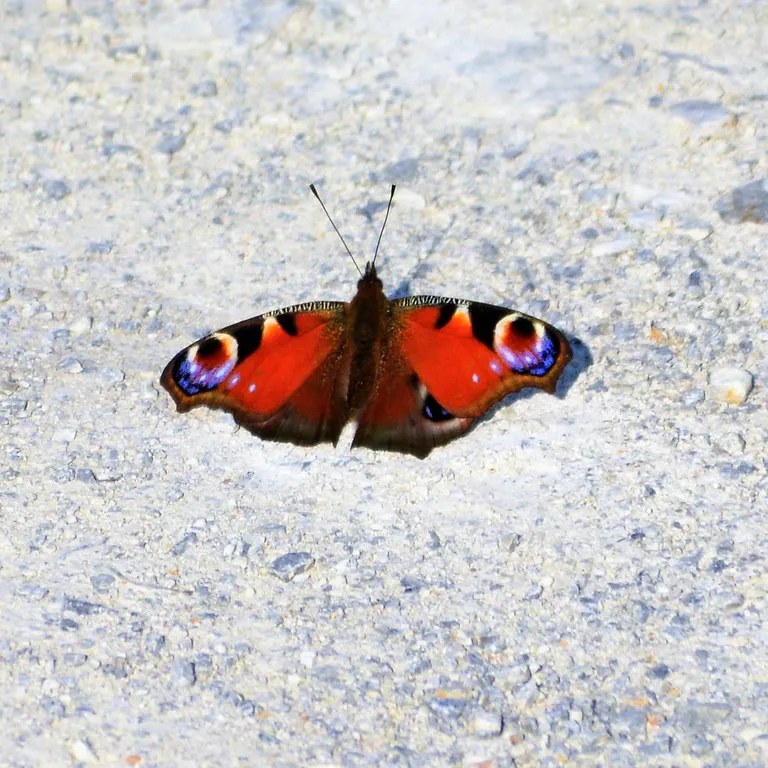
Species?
Aglais io
